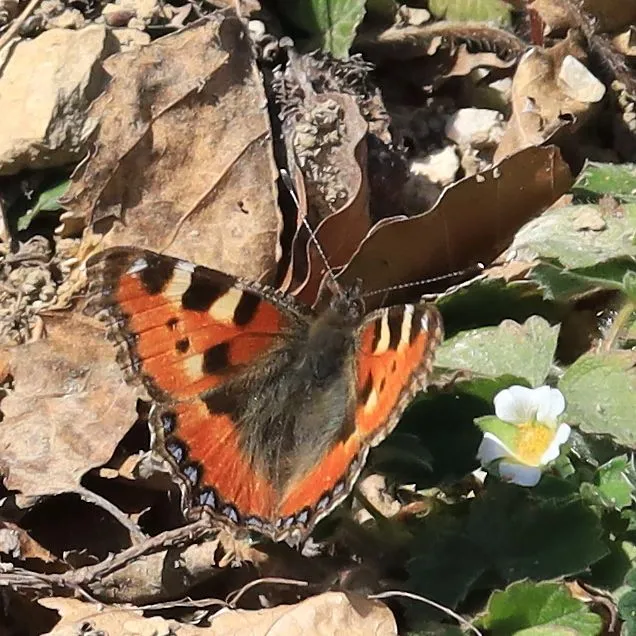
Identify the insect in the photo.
Aglais urticae
